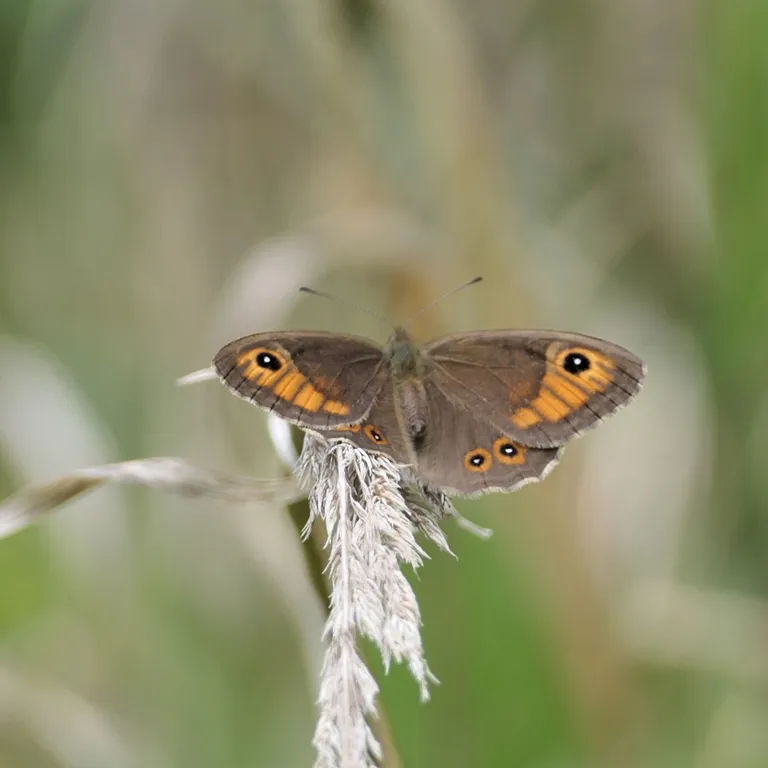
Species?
Lasiommata maera (also Pararge maera)
